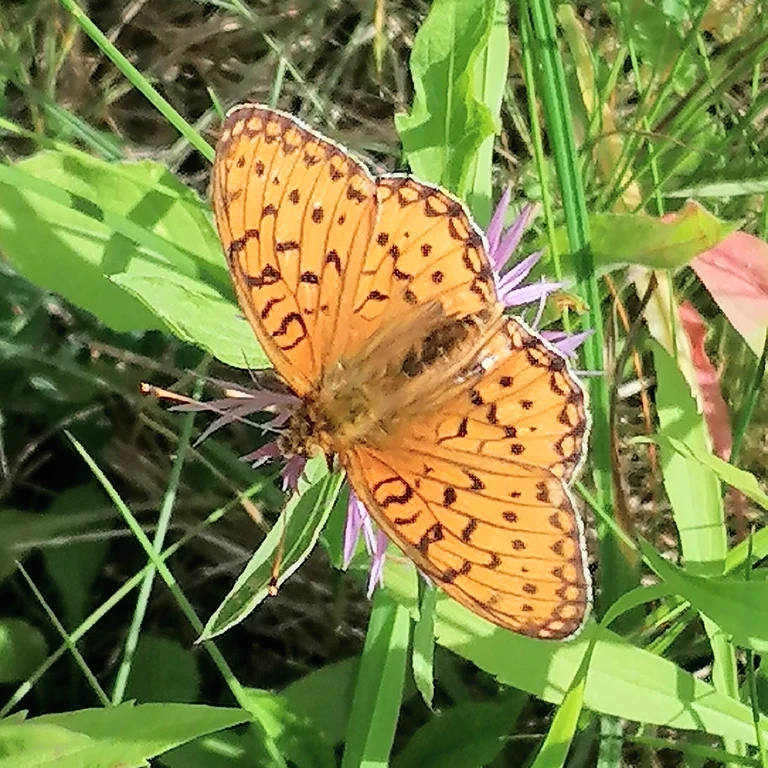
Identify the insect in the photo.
Speyeria aglaja
